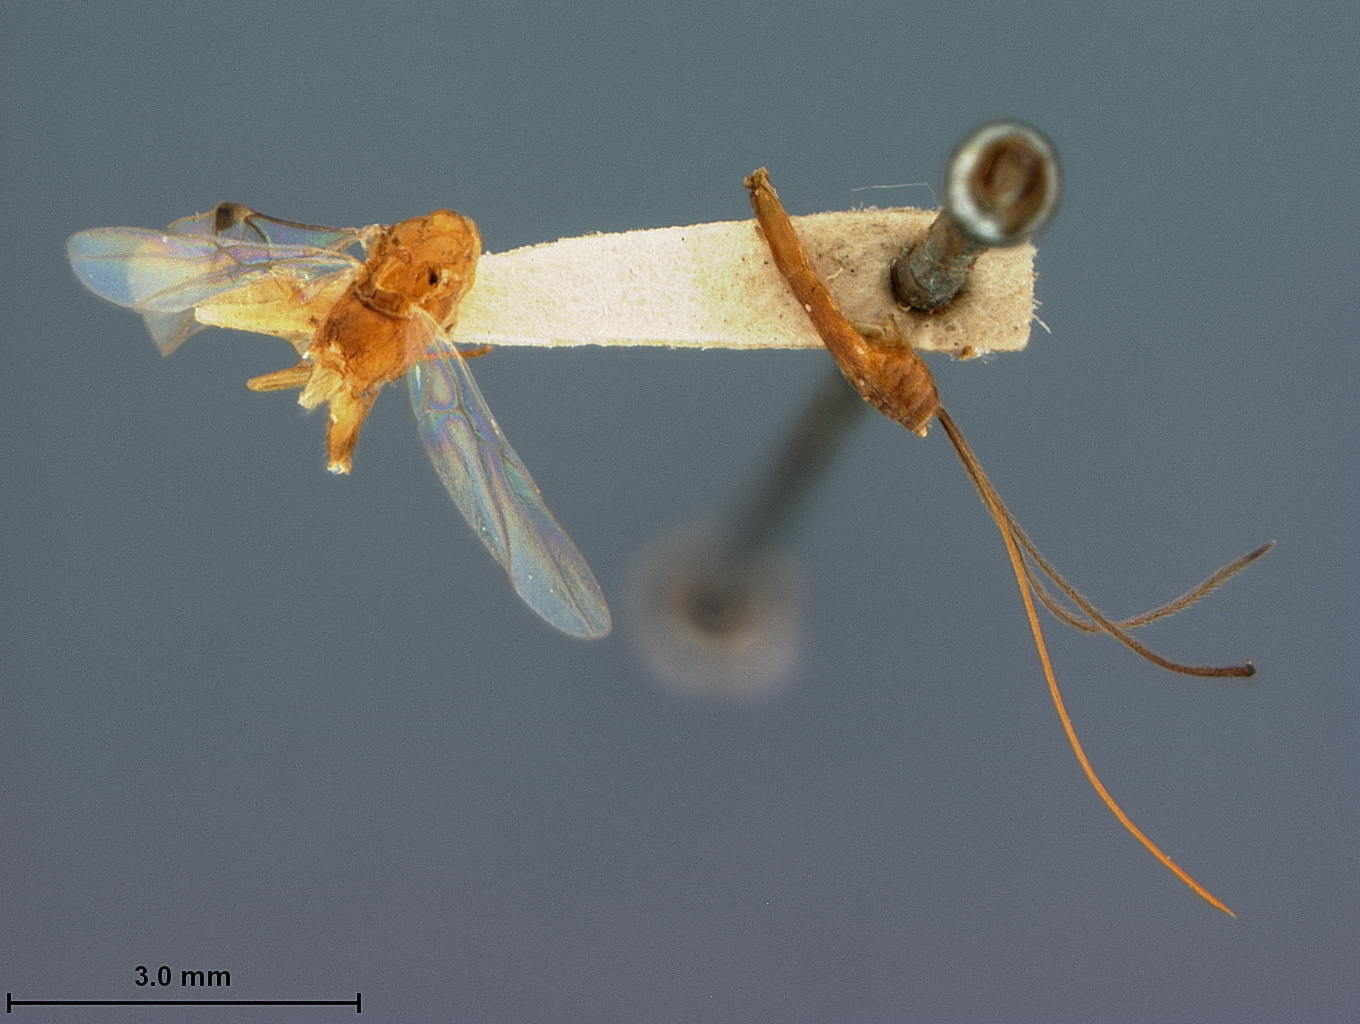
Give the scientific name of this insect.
Macrocentrus canarsiae
